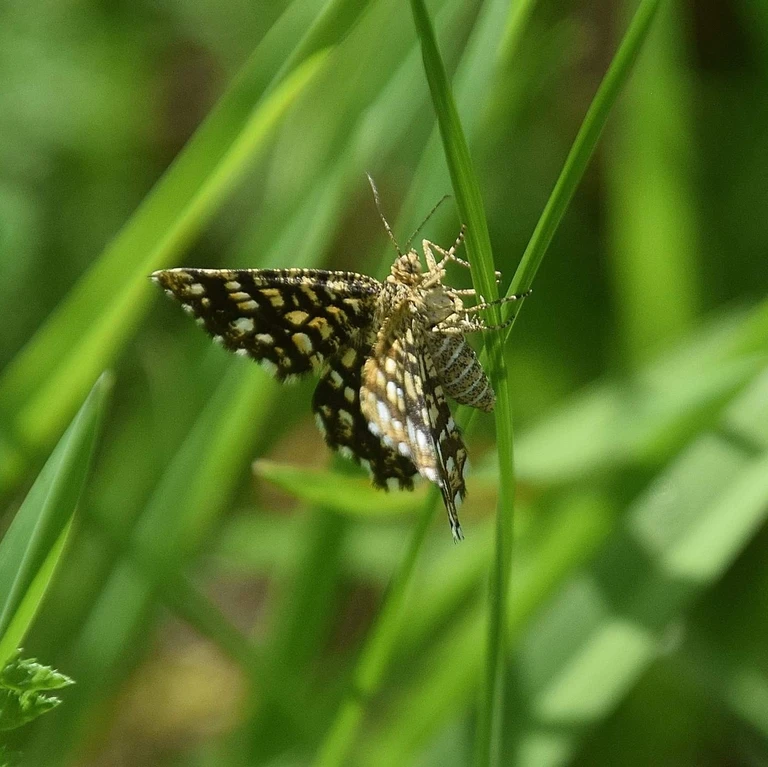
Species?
Chiasmia clathrata
